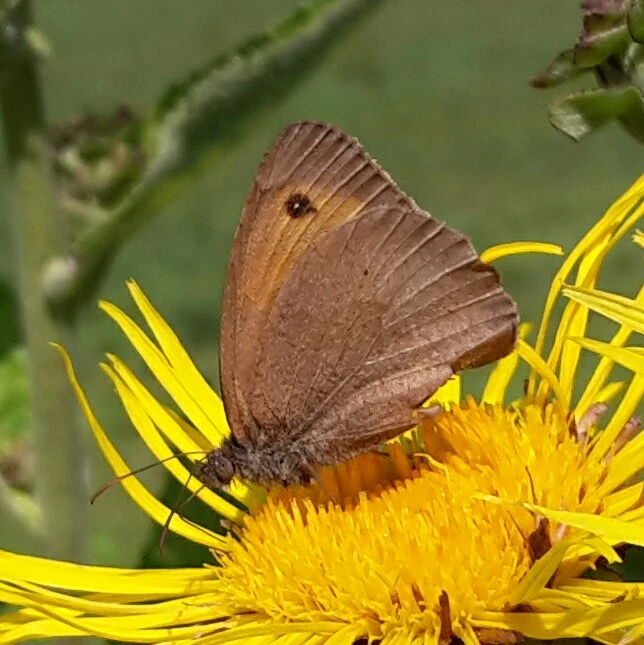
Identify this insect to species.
Maniola jurtina
